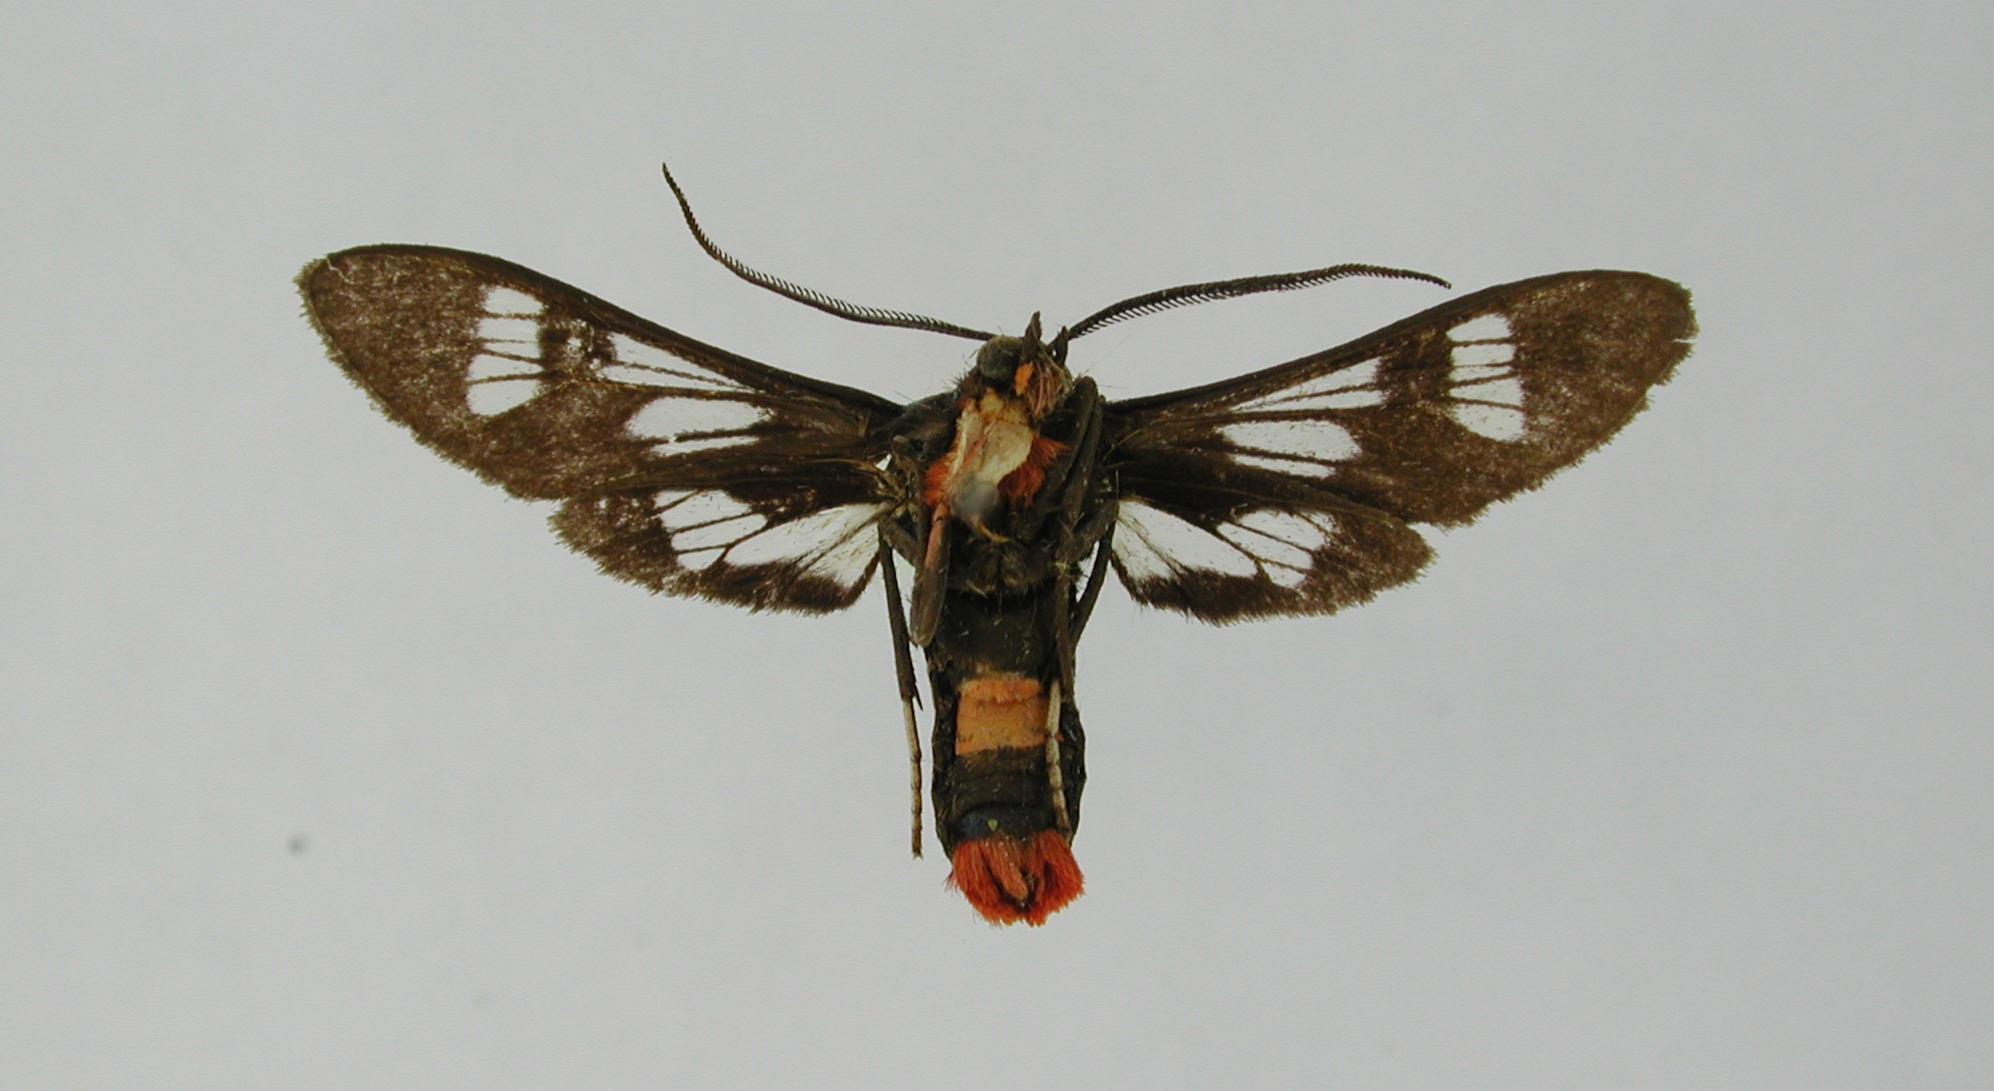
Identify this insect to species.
Phoenicoprocta chamboni
